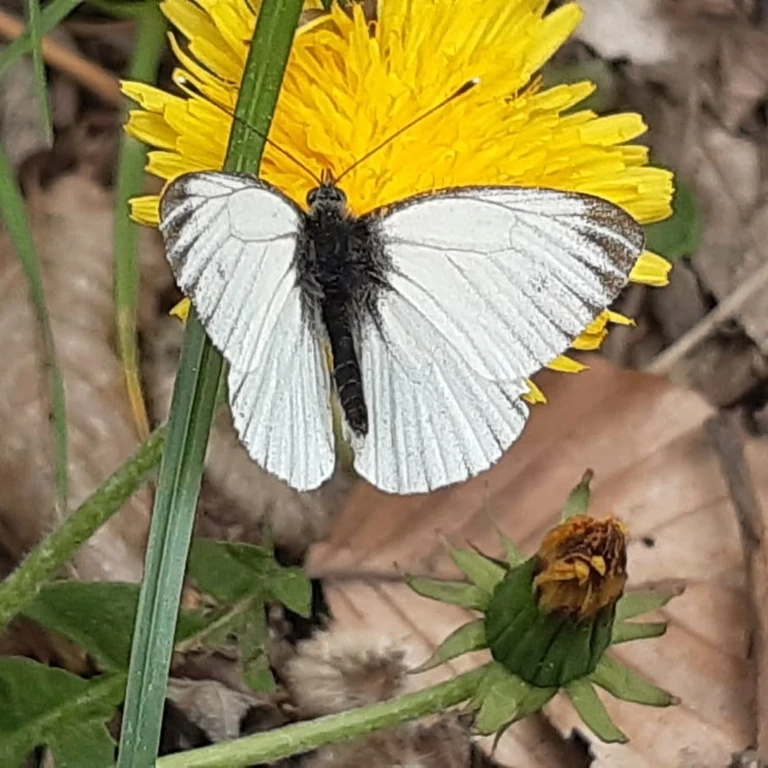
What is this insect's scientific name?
Pieris napi
